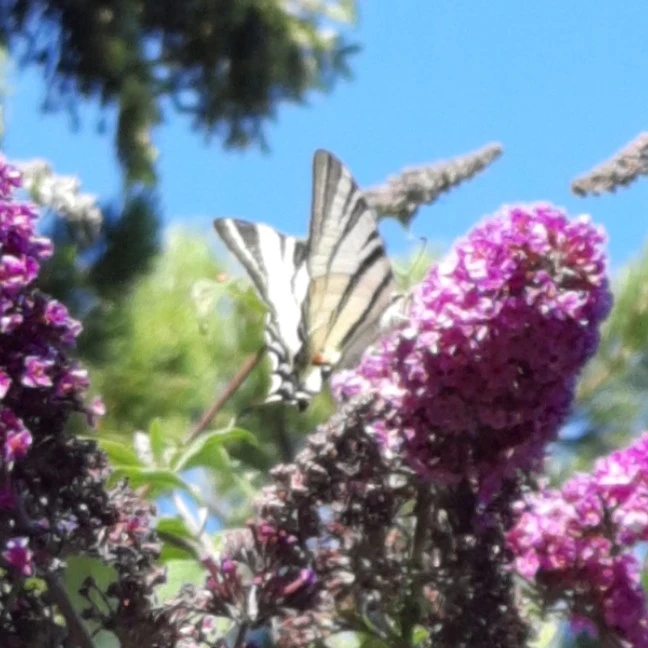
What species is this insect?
Iphiclides podalirius
